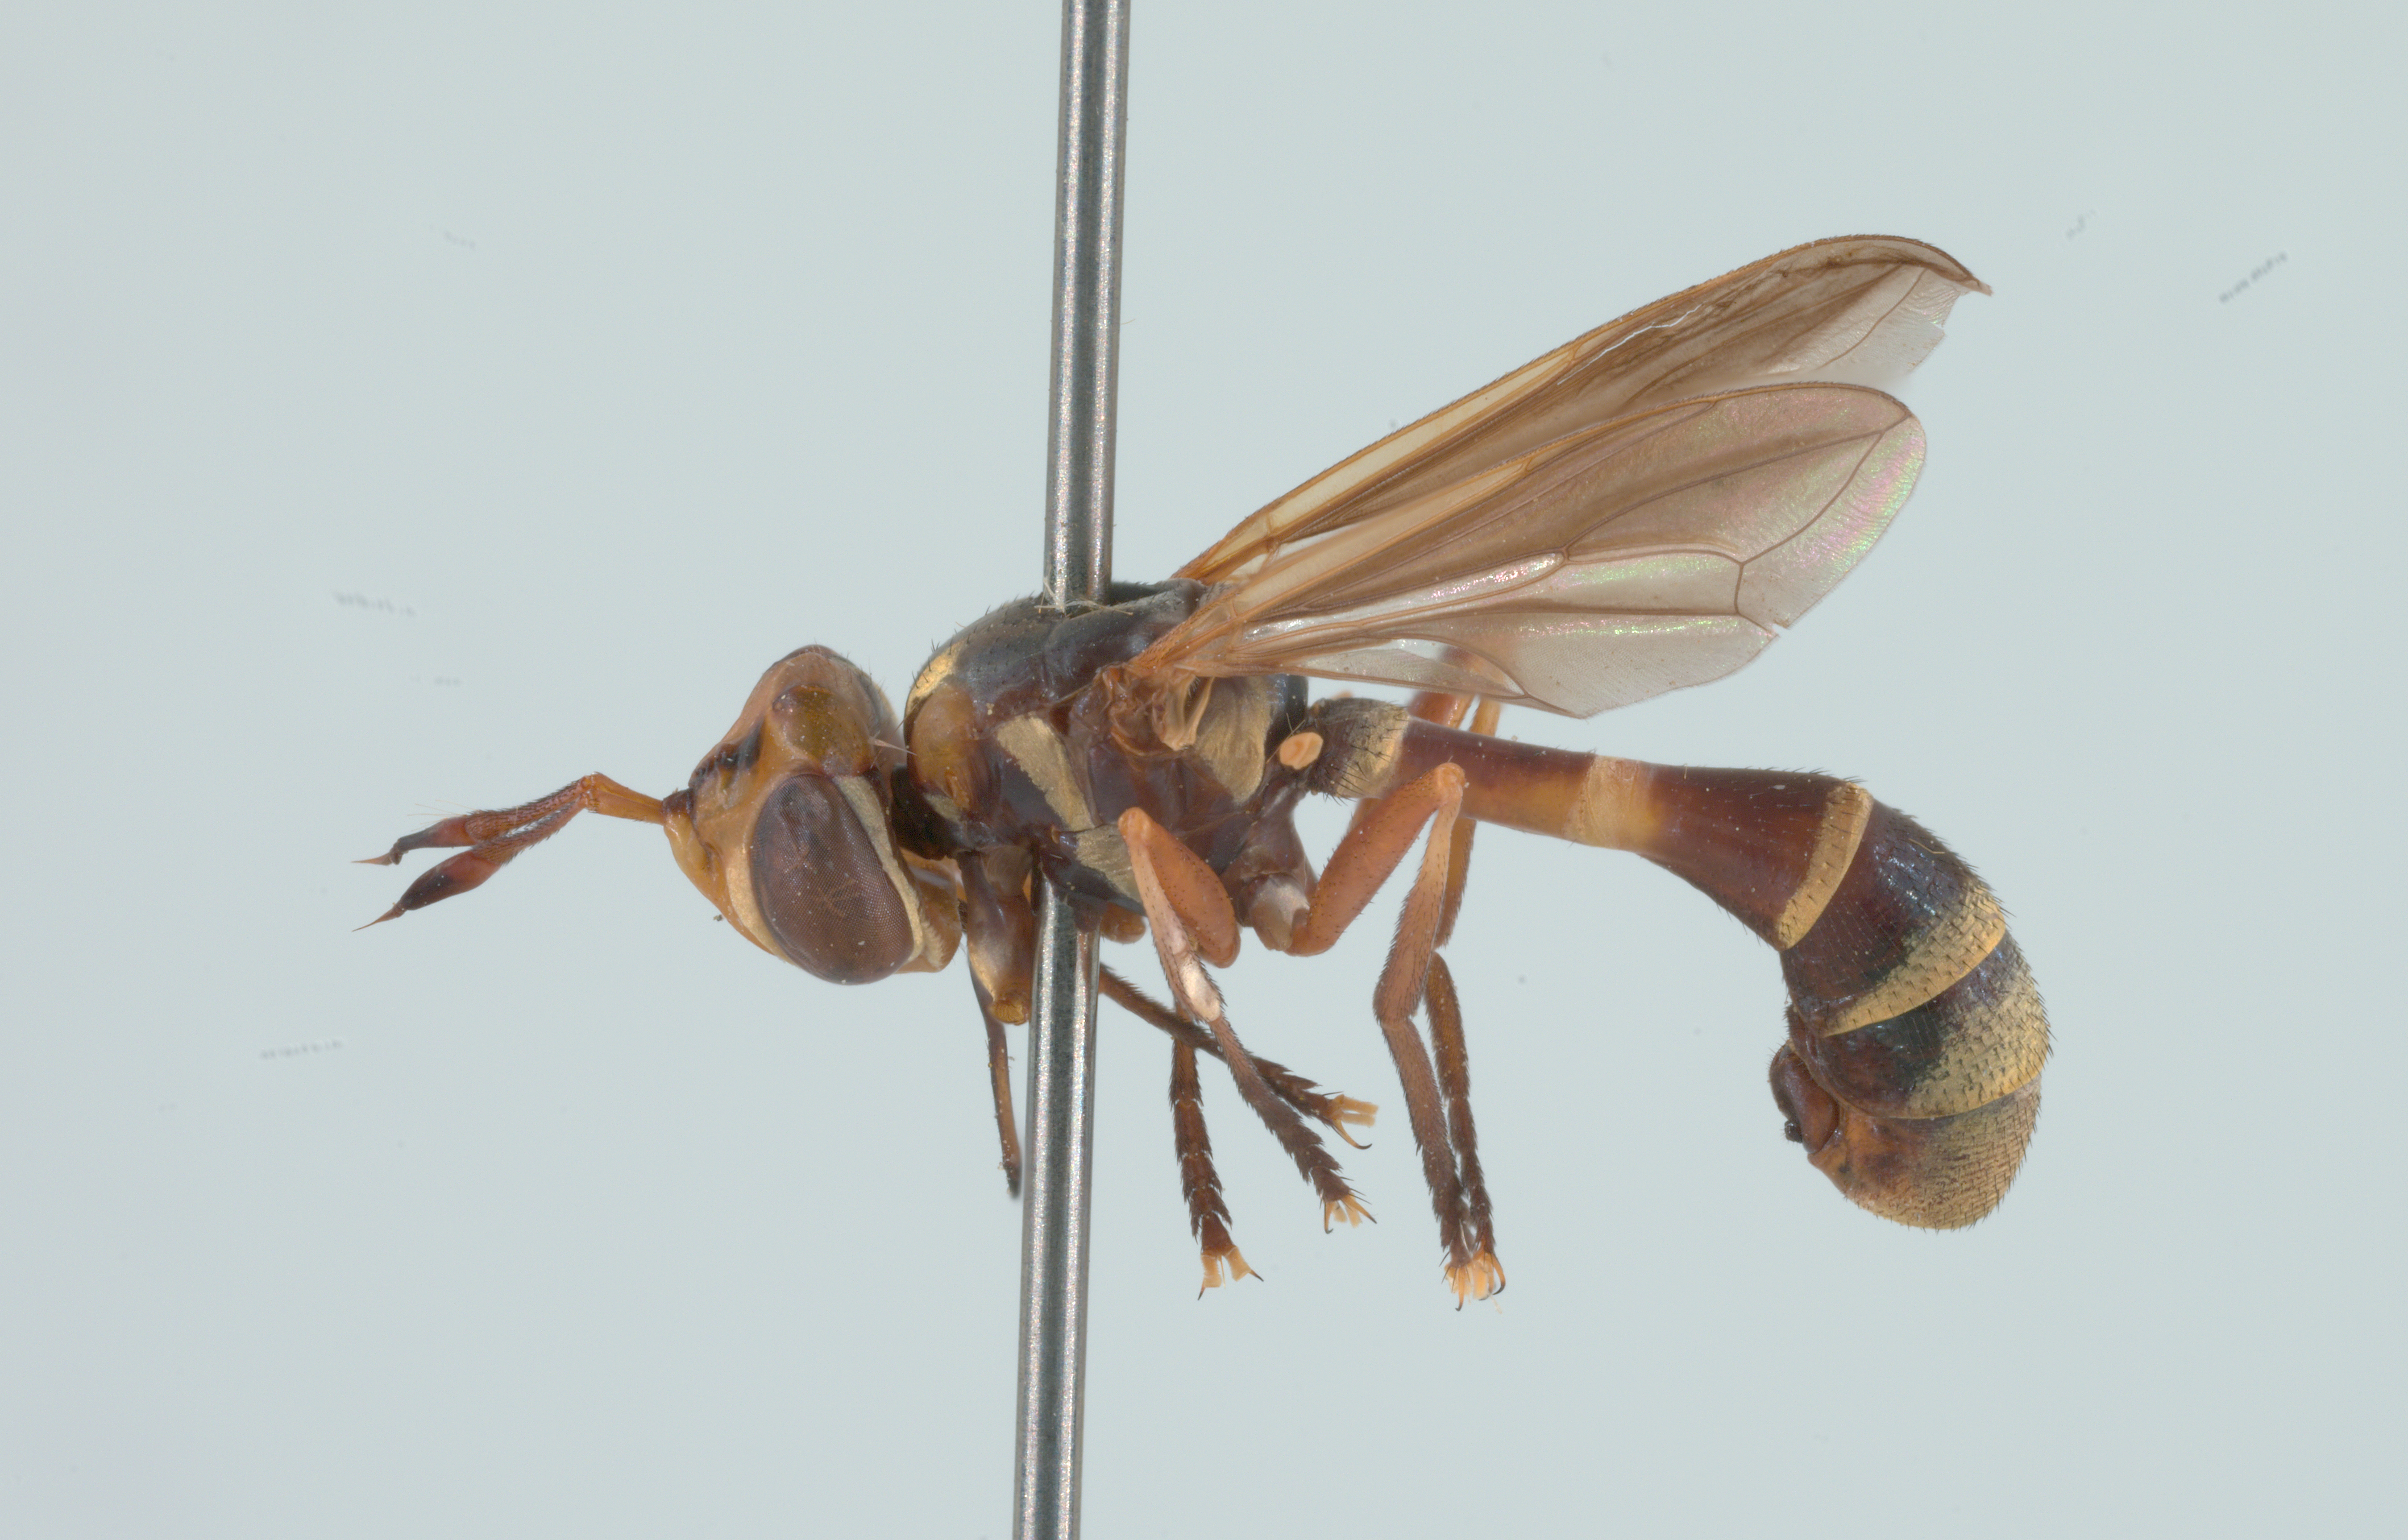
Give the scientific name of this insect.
Physoconops brachyrhynchus
